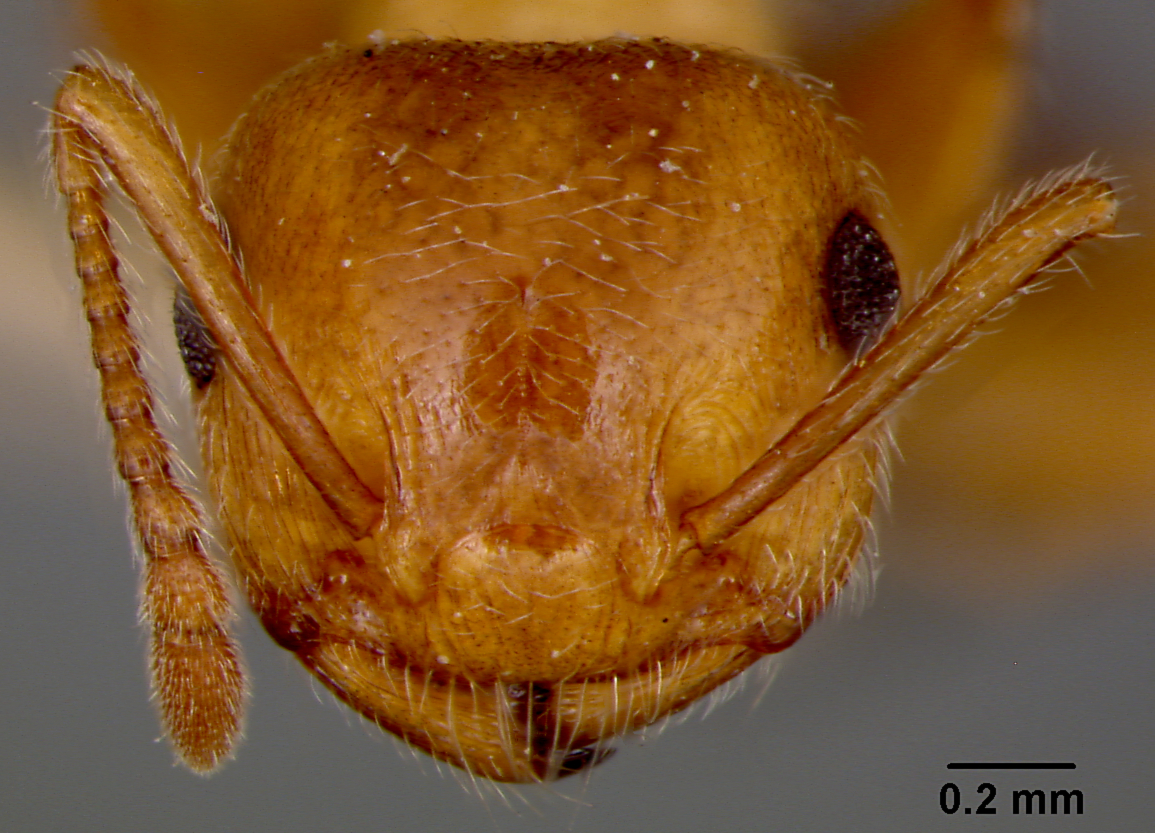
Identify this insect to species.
Crematogaster rossi
